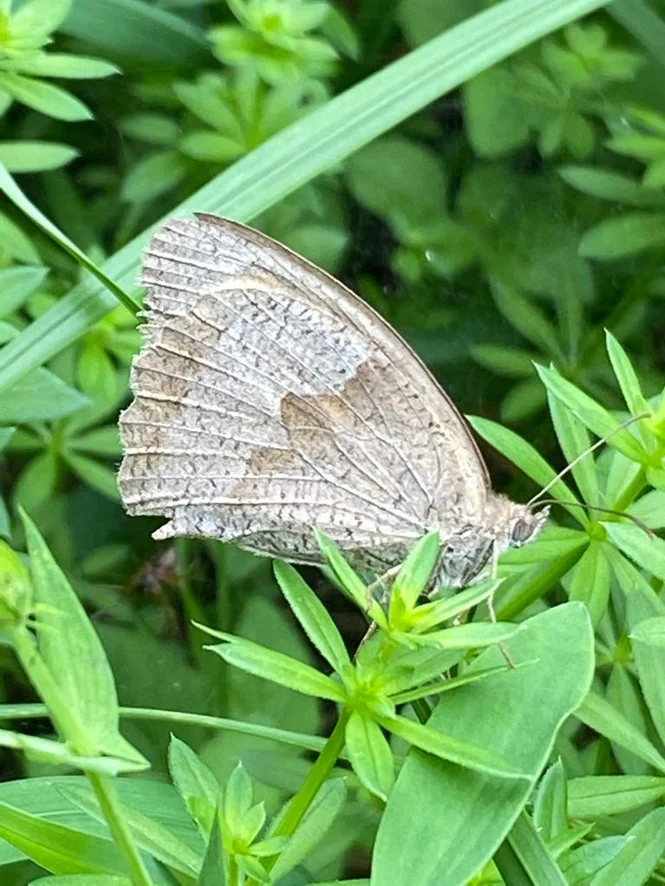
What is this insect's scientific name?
Maniola jurtina
